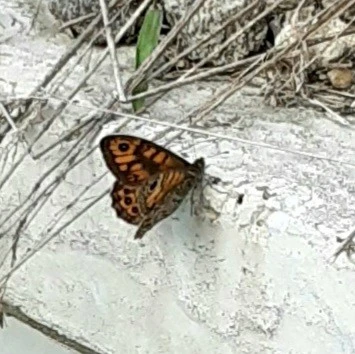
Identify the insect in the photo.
Lasiommata megera (also Pararge megera)
